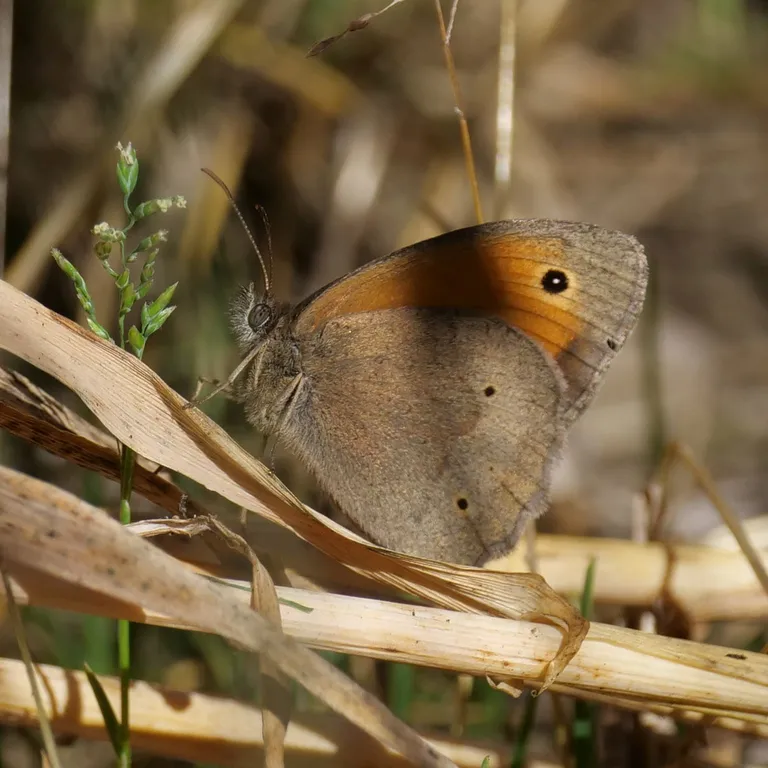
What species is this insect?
Maniola jurtina
